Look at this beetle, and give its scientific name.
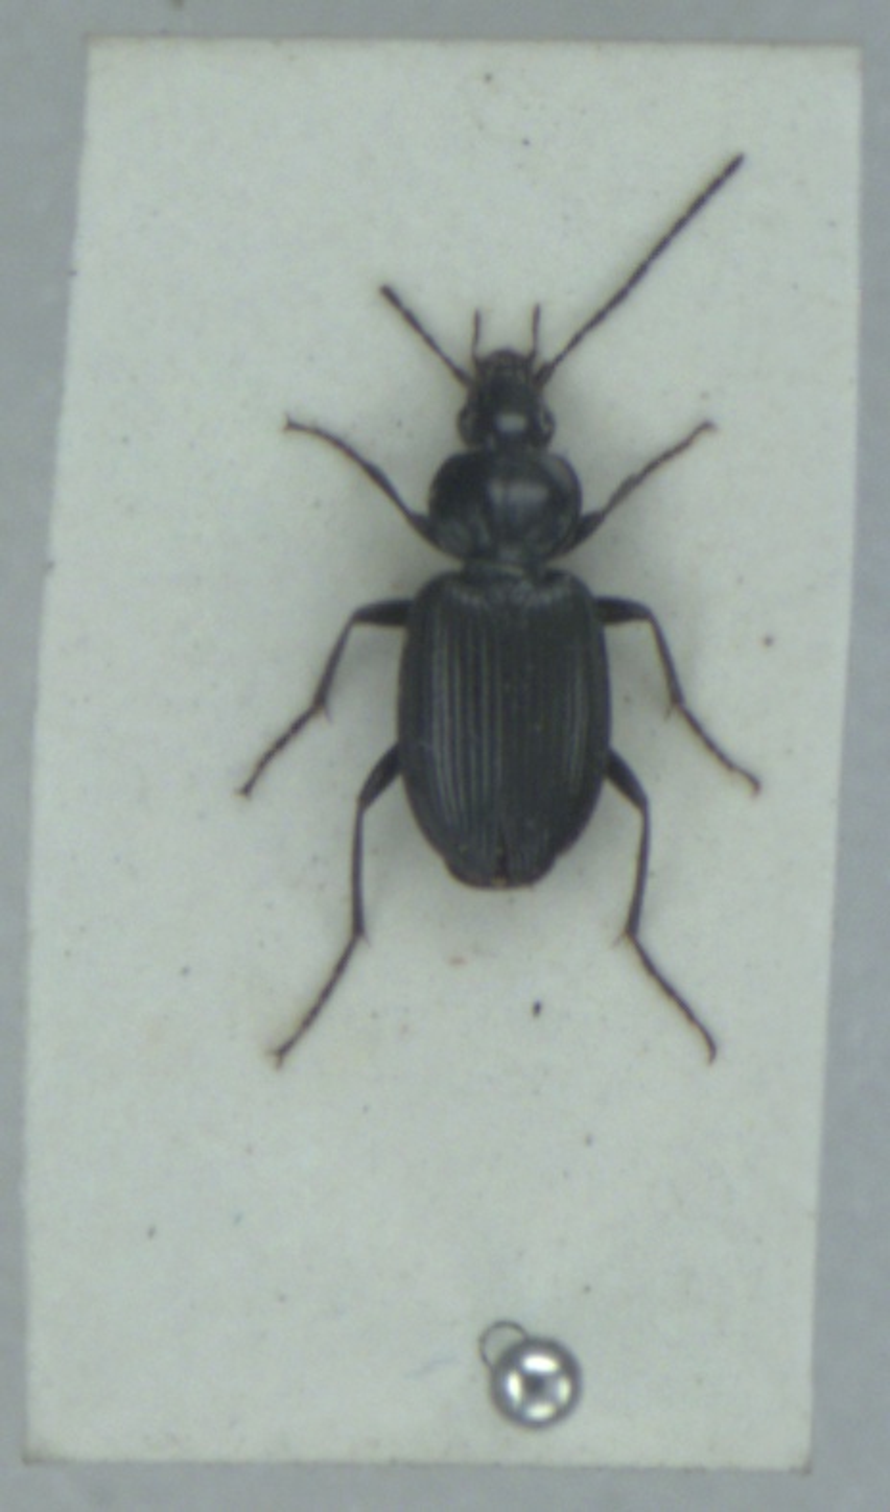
Agonum emarginatum
